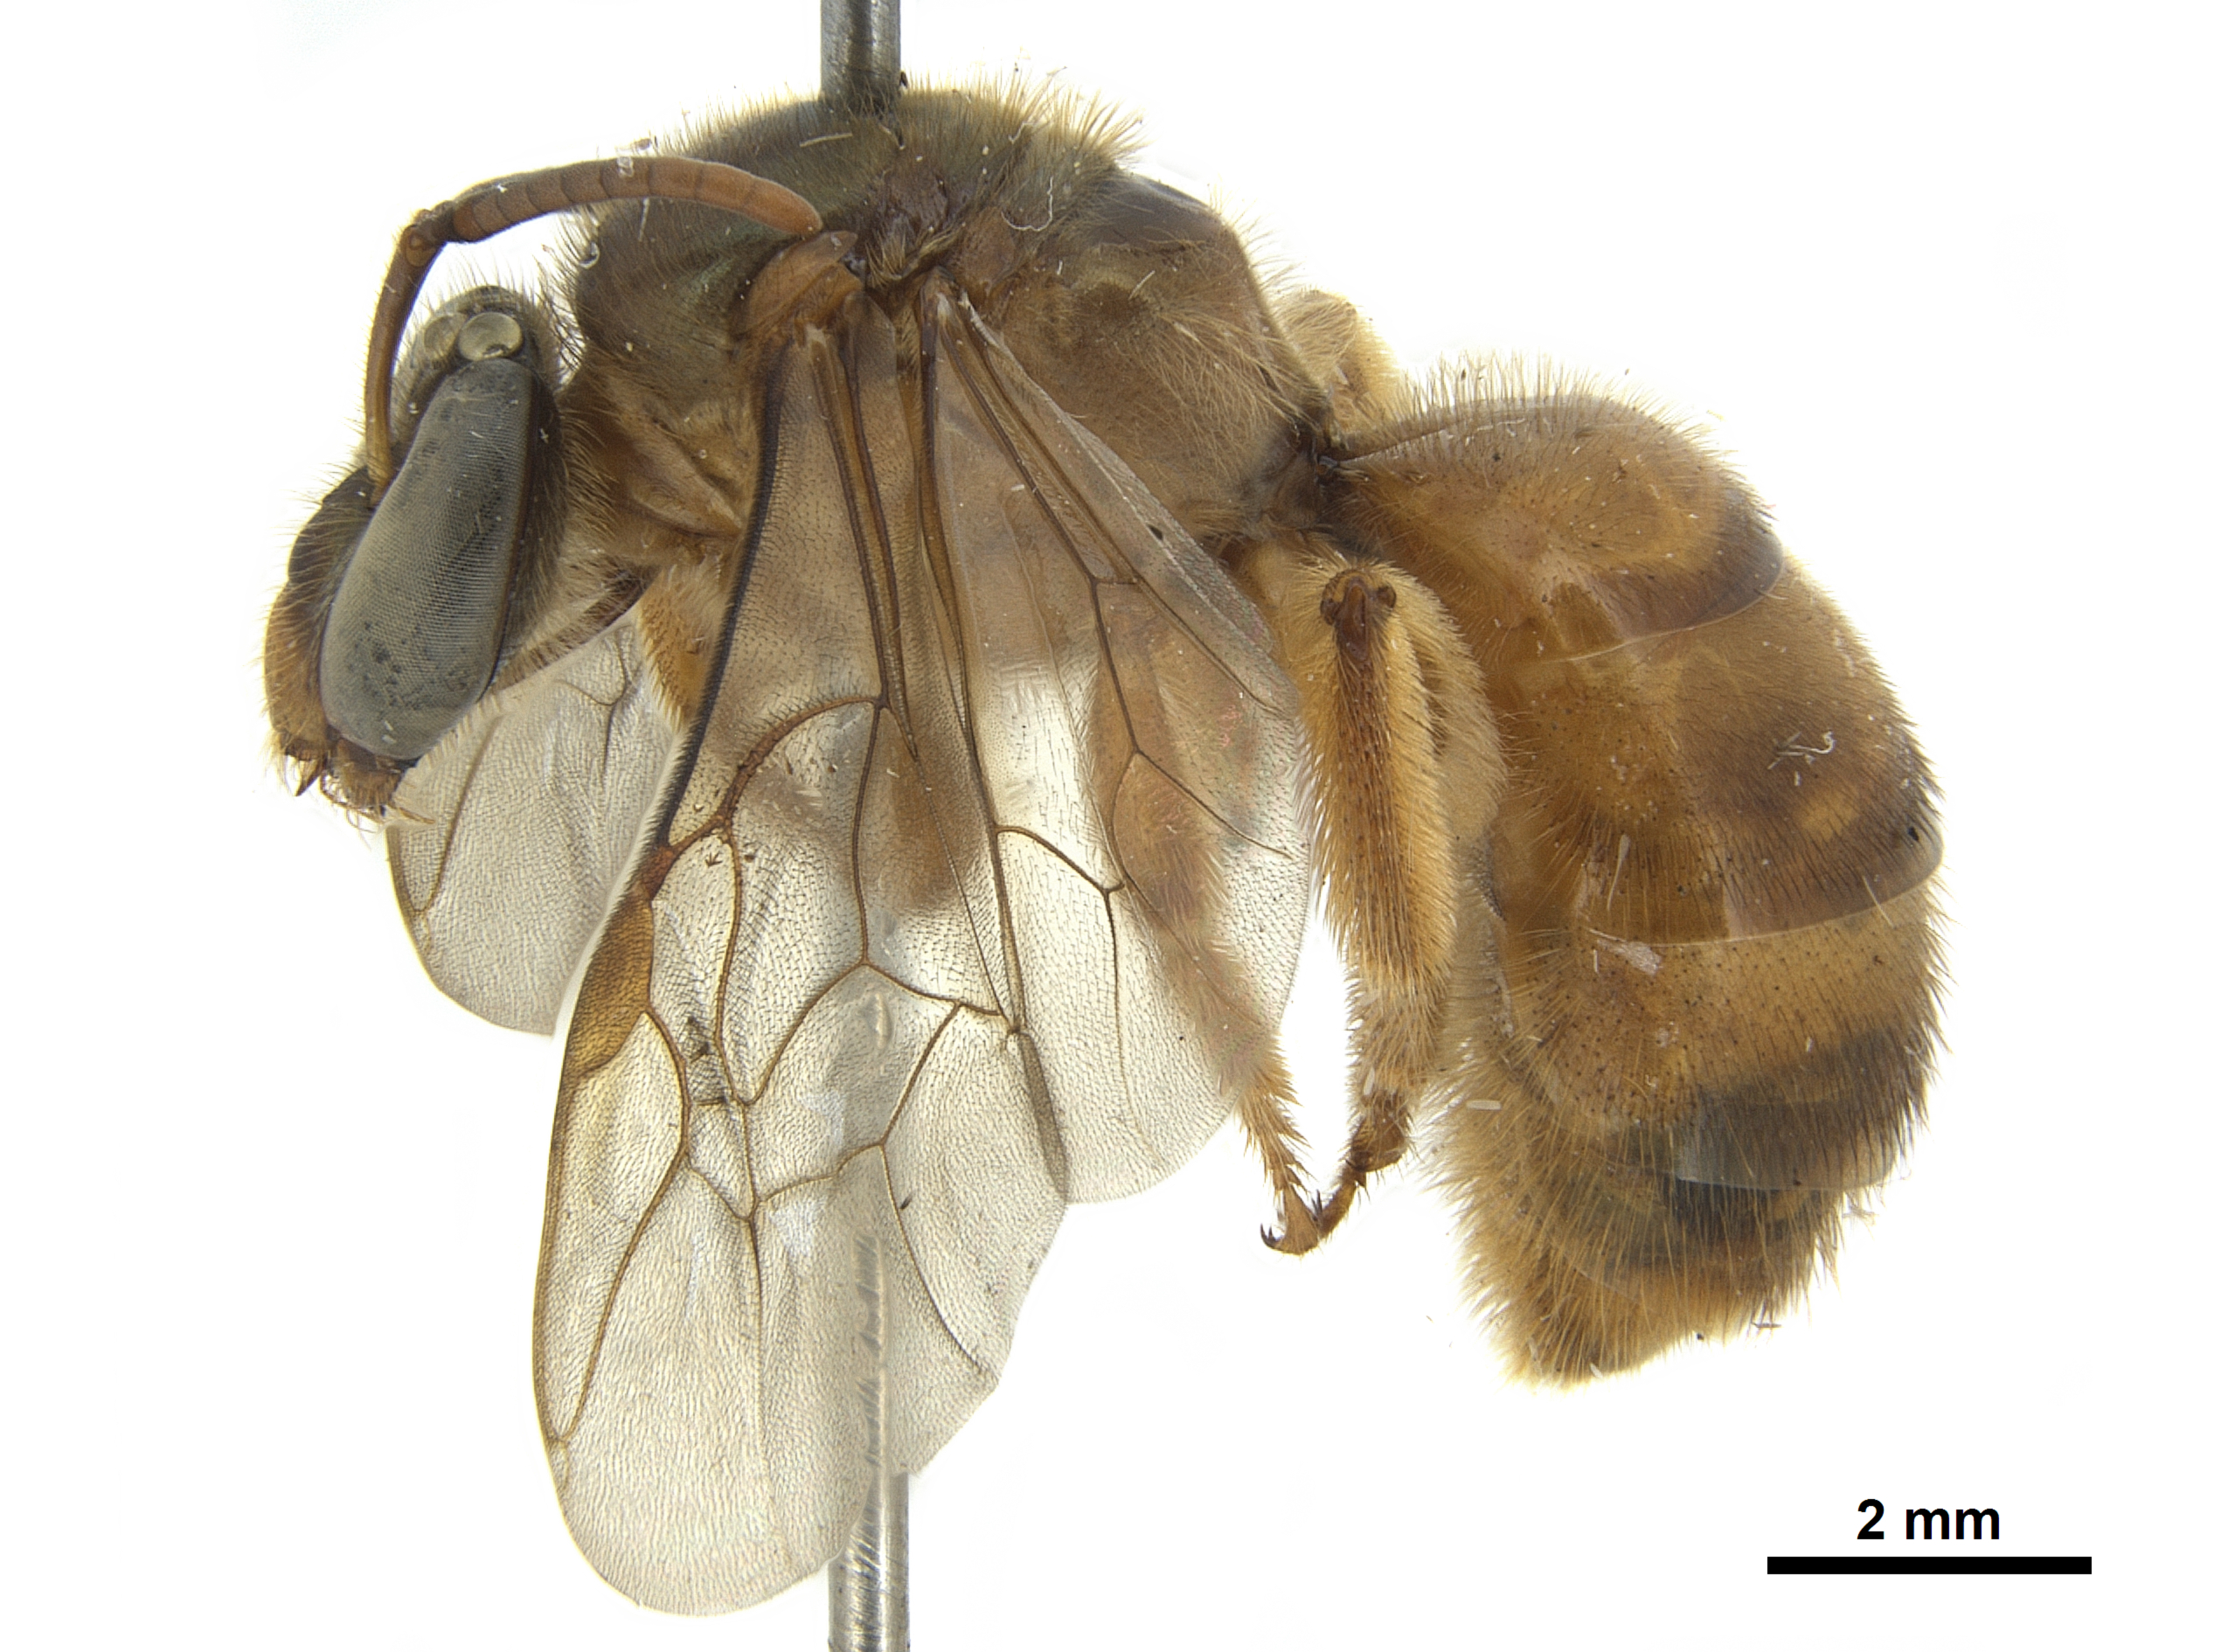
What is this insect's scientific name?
Megaloptidia nocturna
